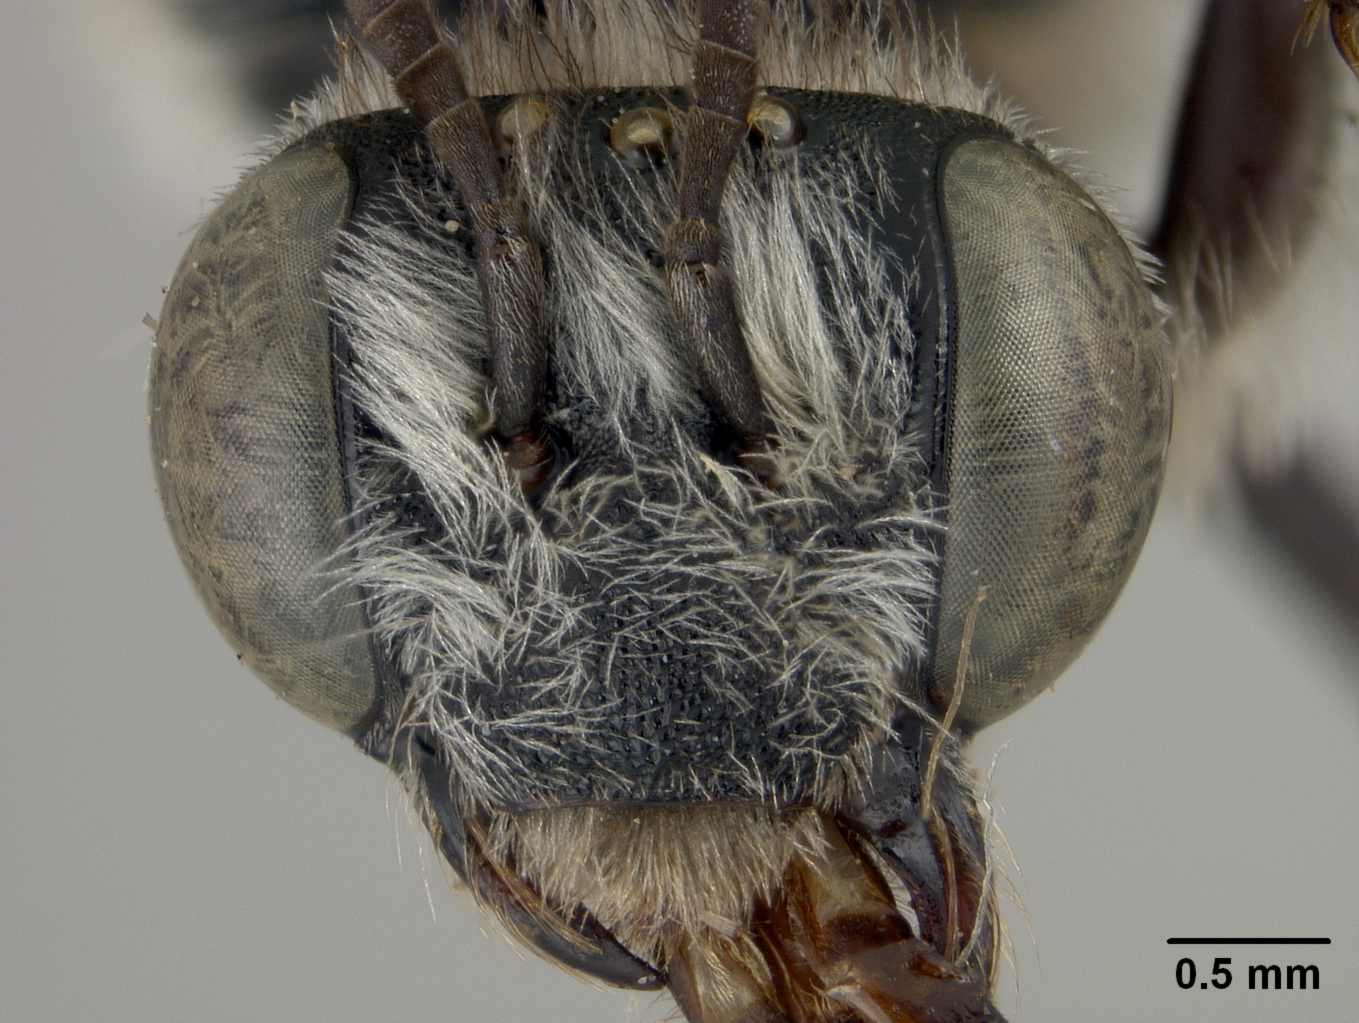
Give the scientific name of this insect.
Exomalopsis wilmattae
